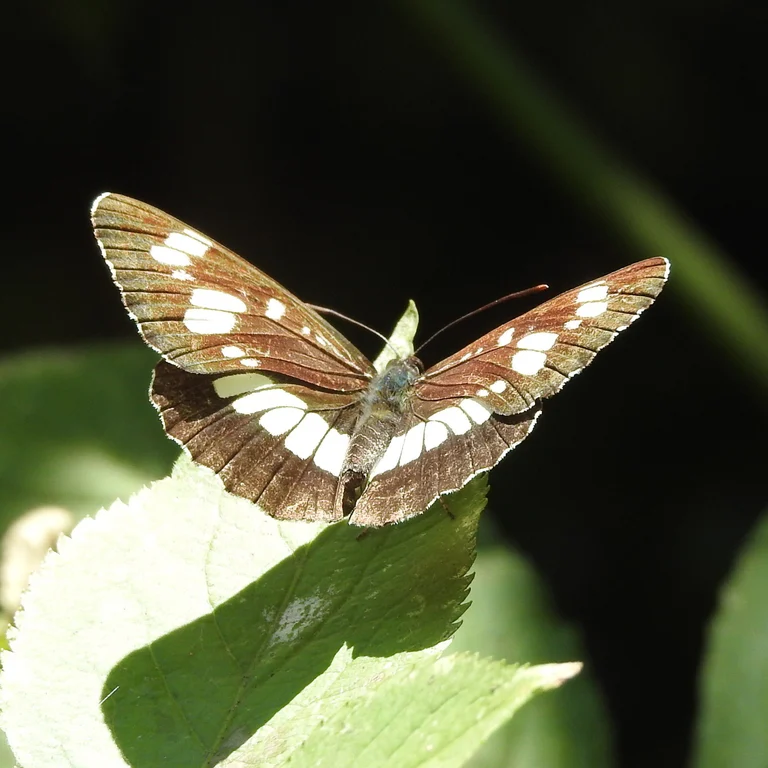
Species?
Neptis rivularis
